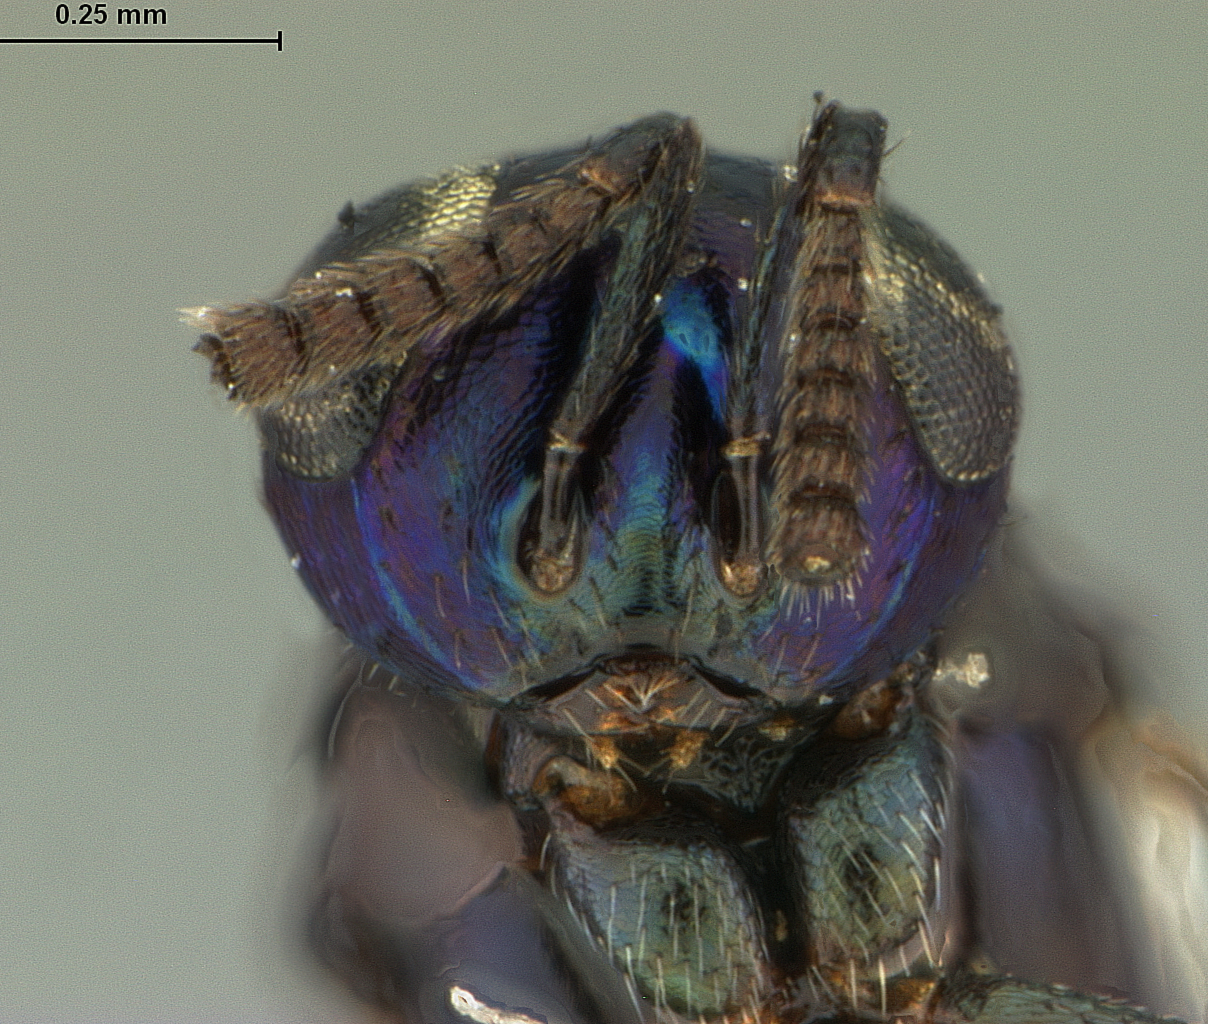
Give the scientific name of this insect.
Syrphophagus nigrocyaneus
